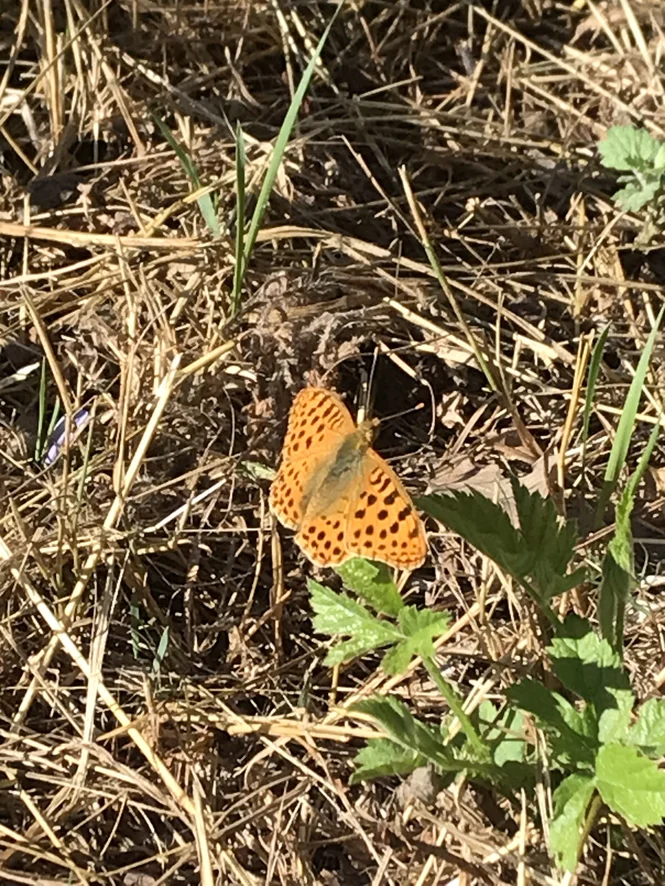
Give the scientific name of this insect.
Issoria lathonia
